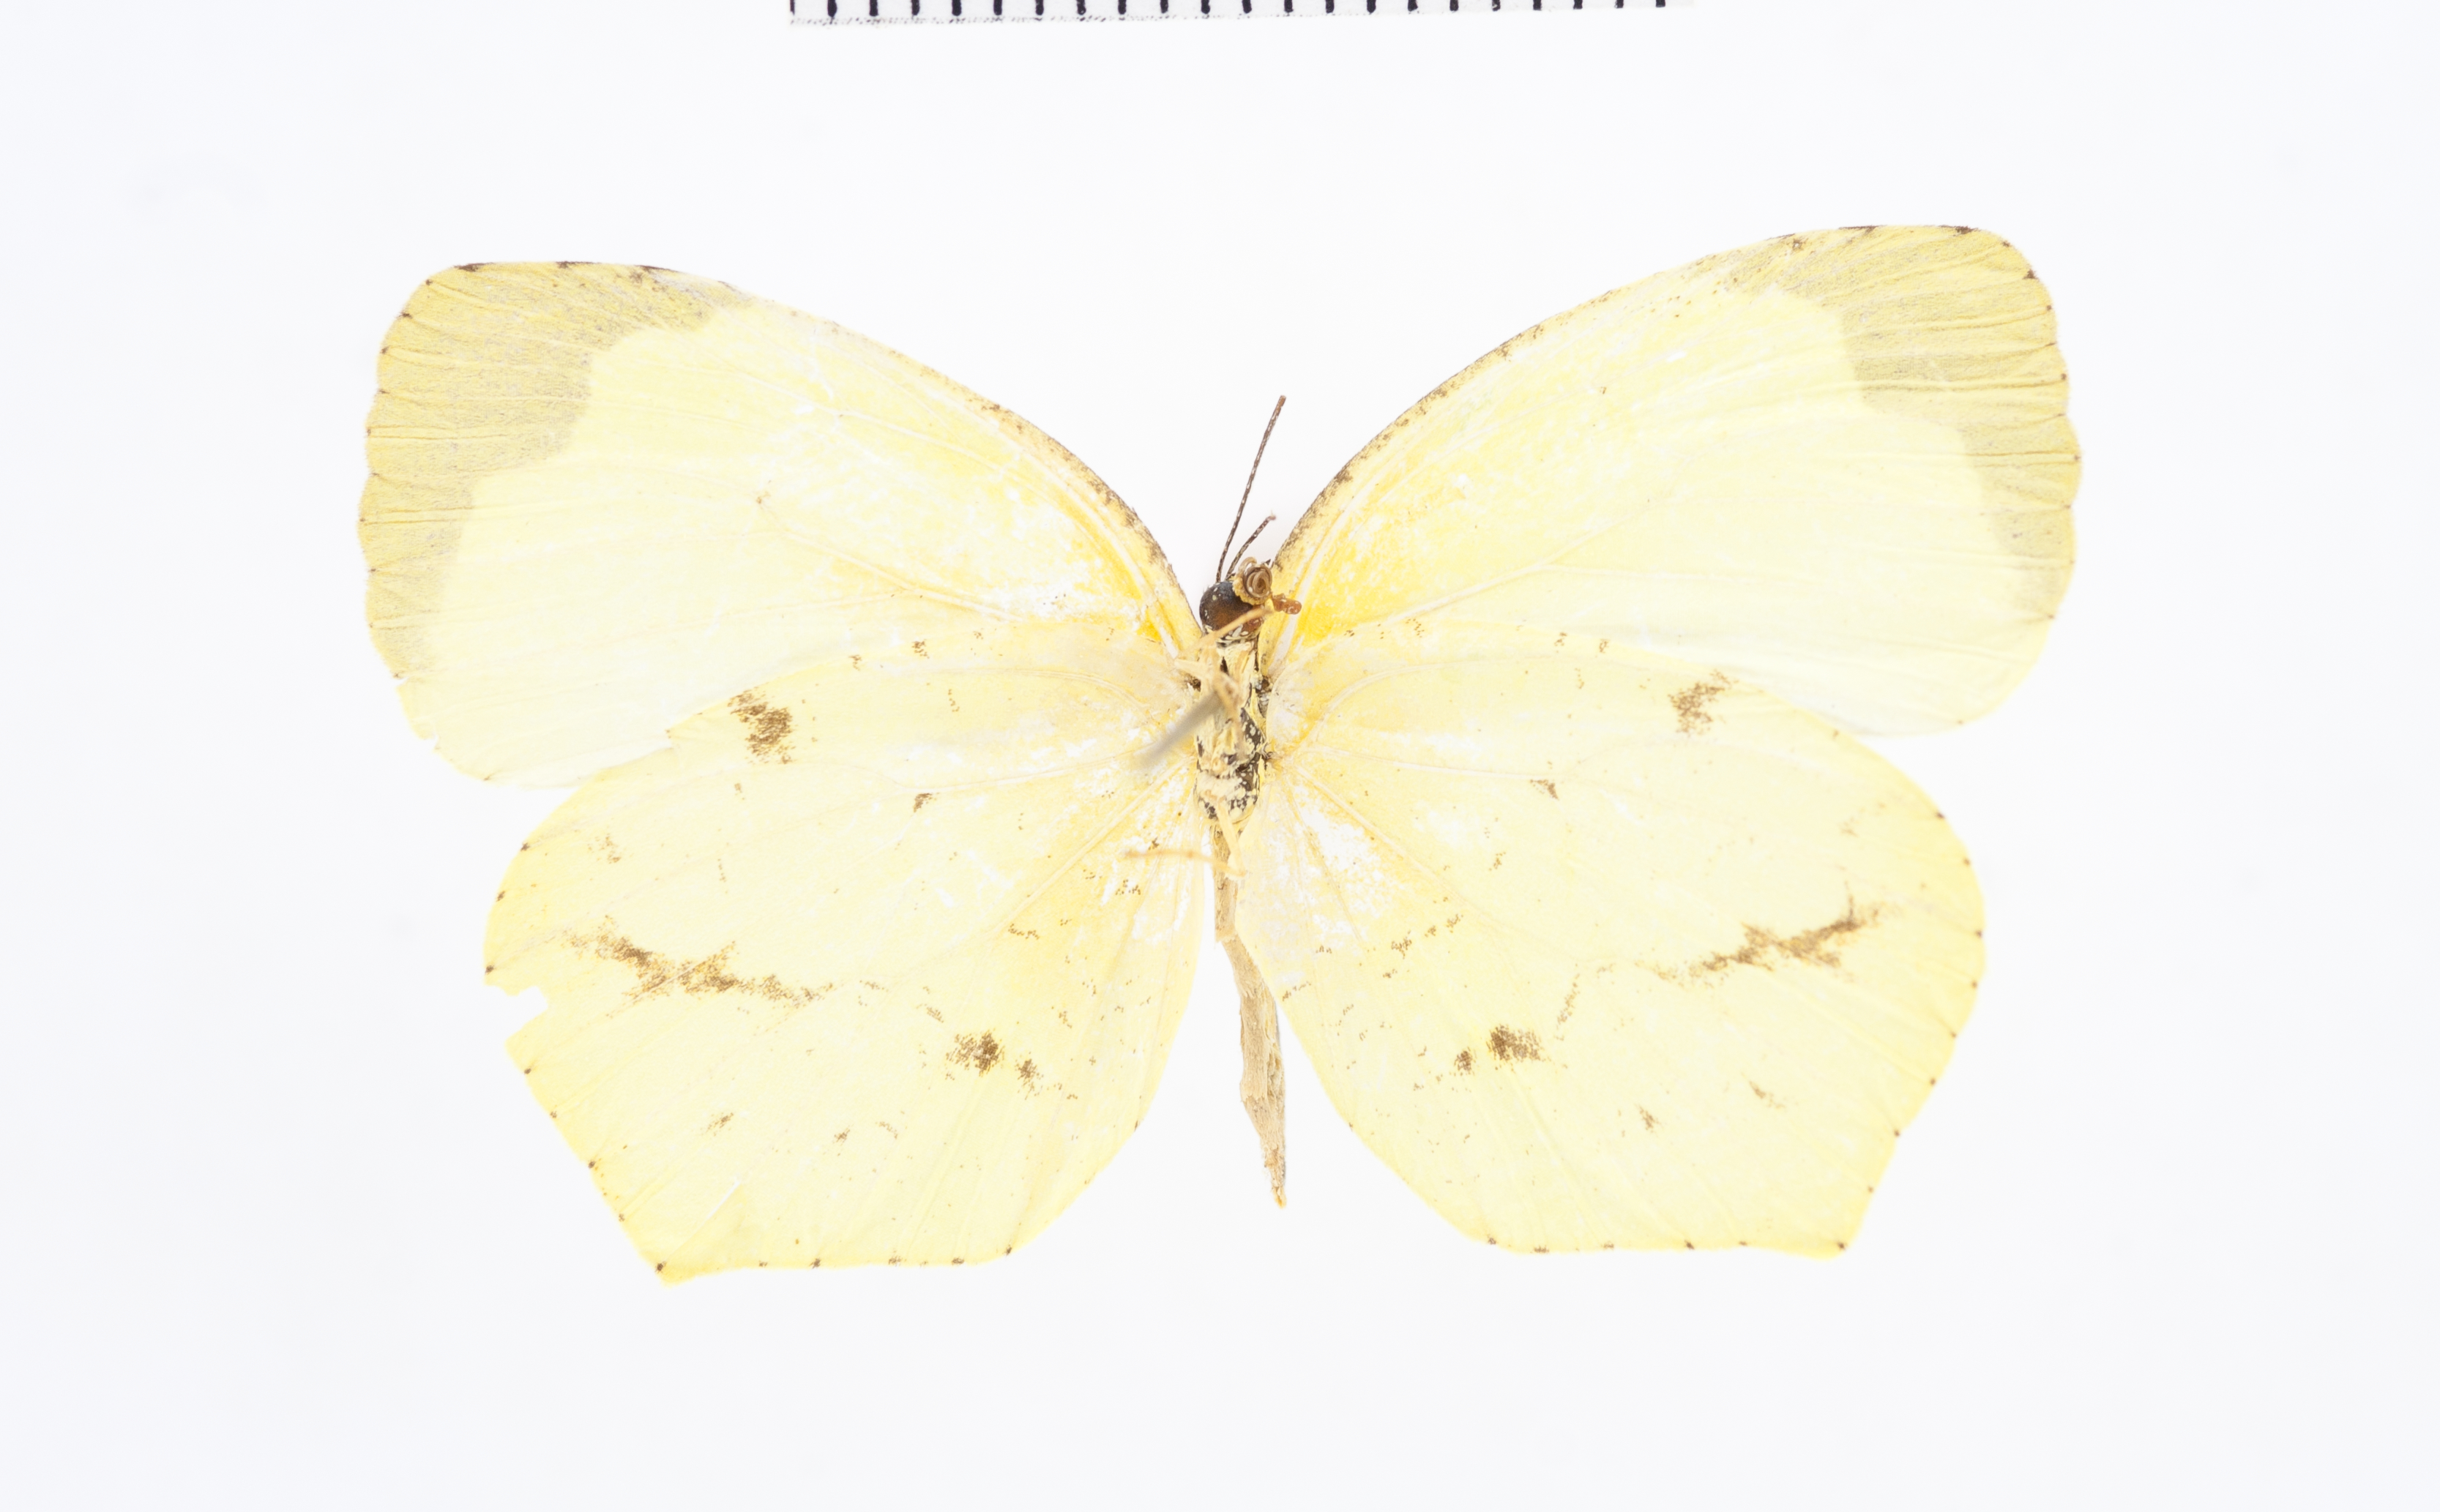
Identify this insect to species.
Eurema xanthochlora
